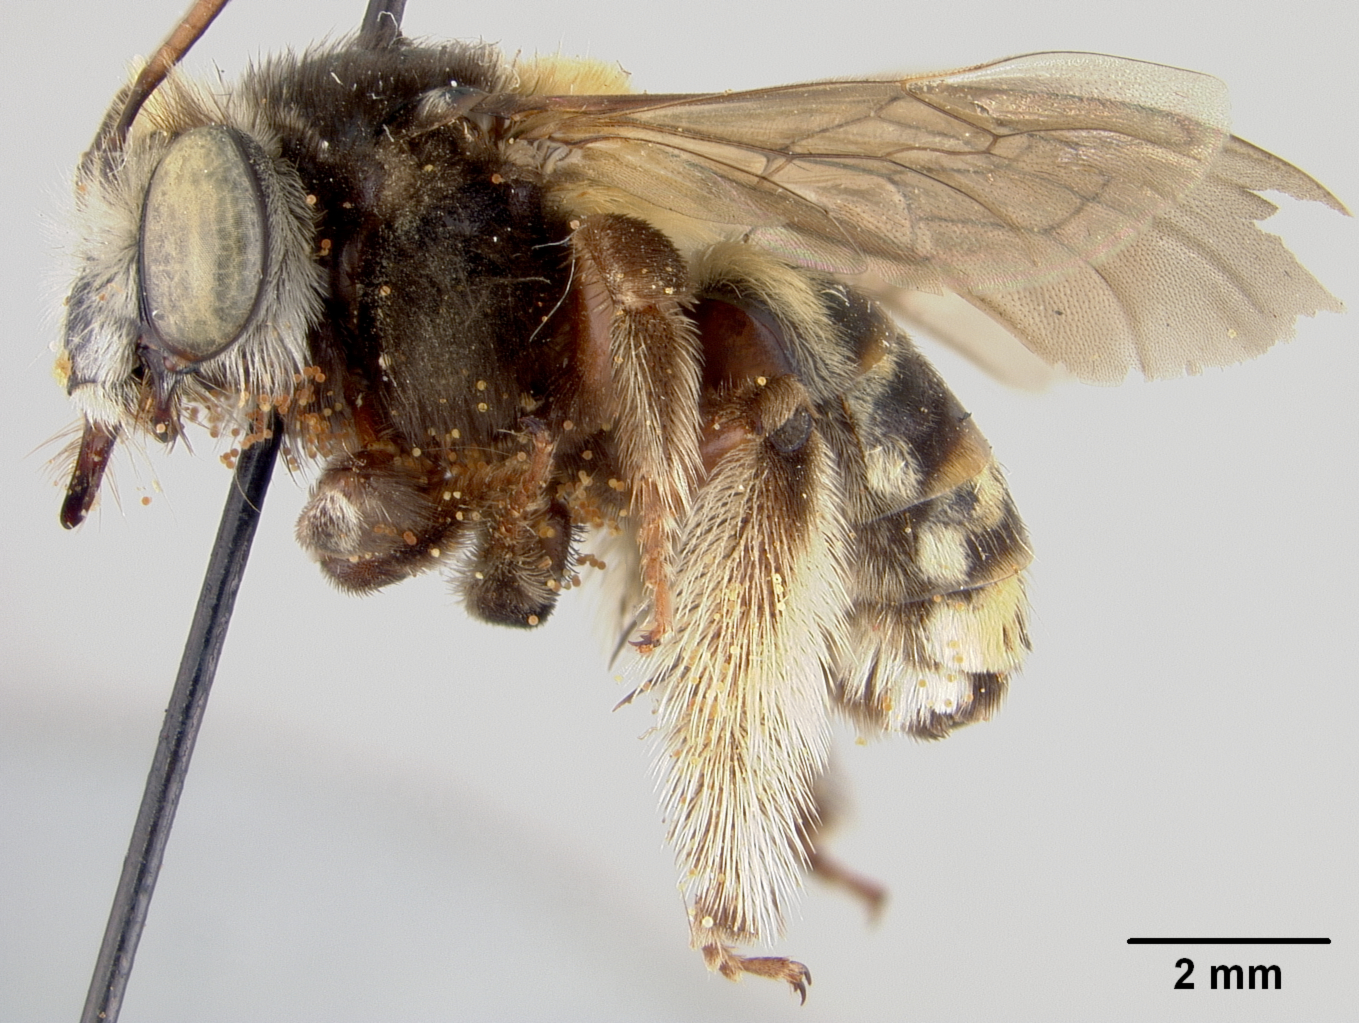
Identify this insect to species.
Florilegus purpurascens
